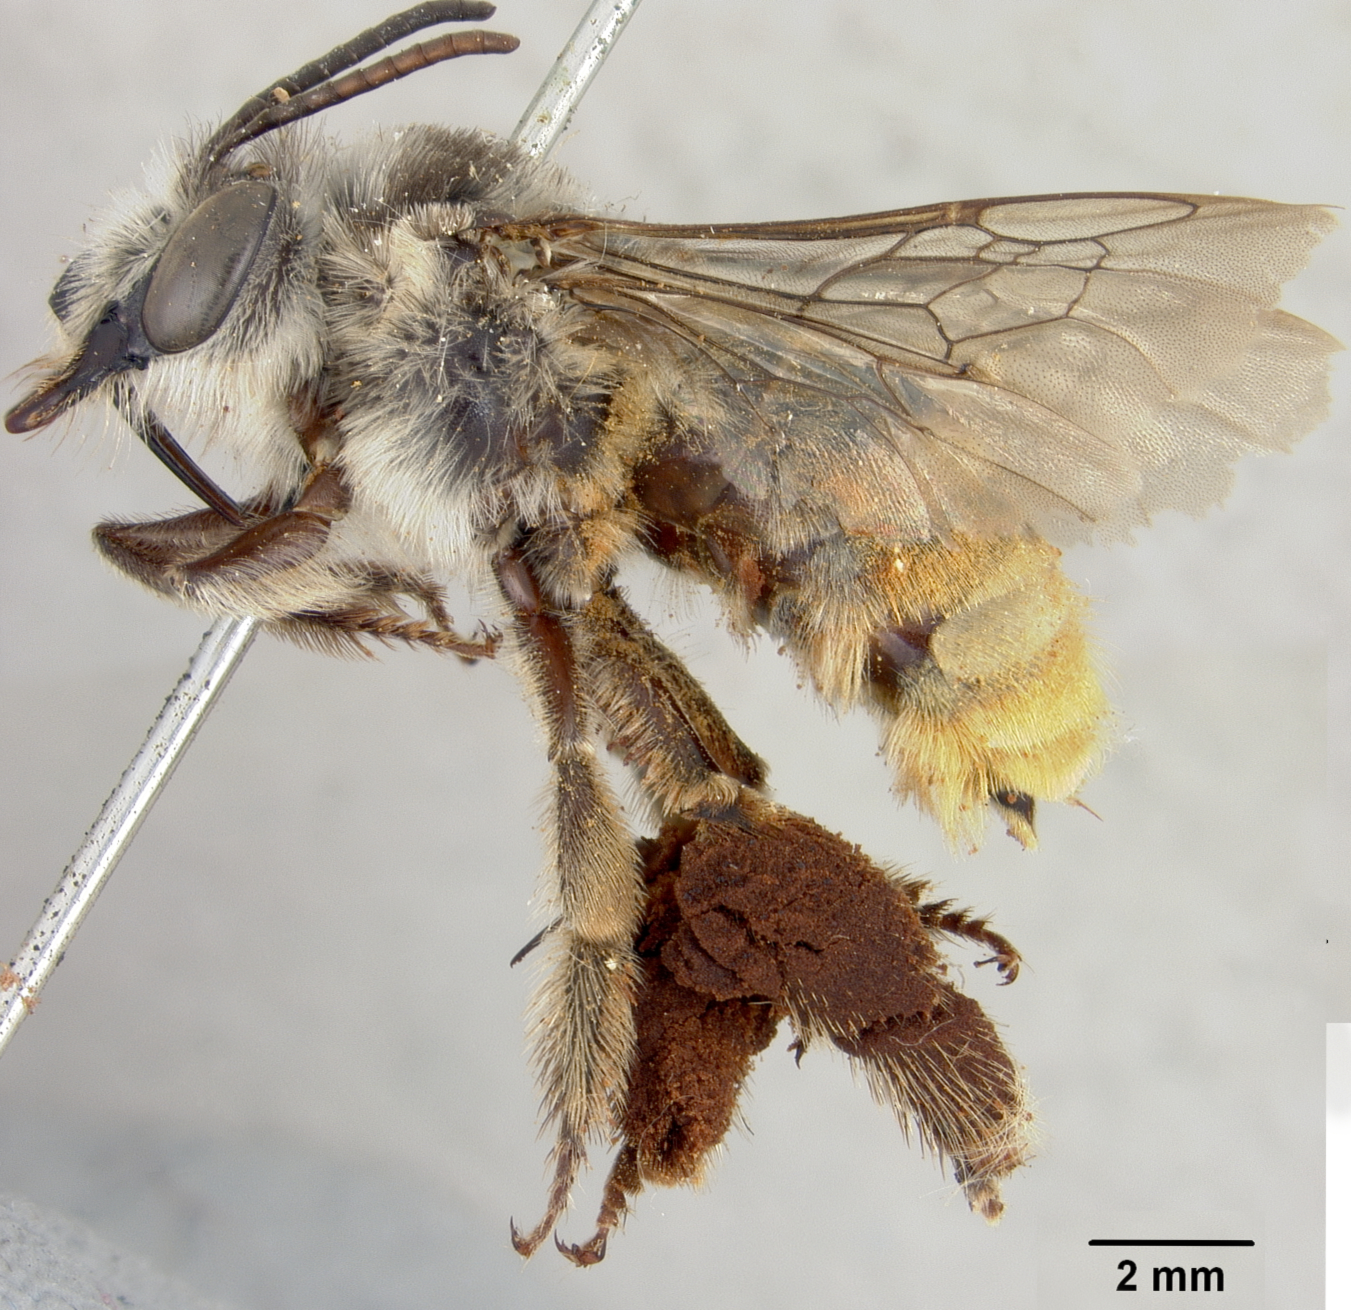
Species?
Xenoglossa rhodophila
